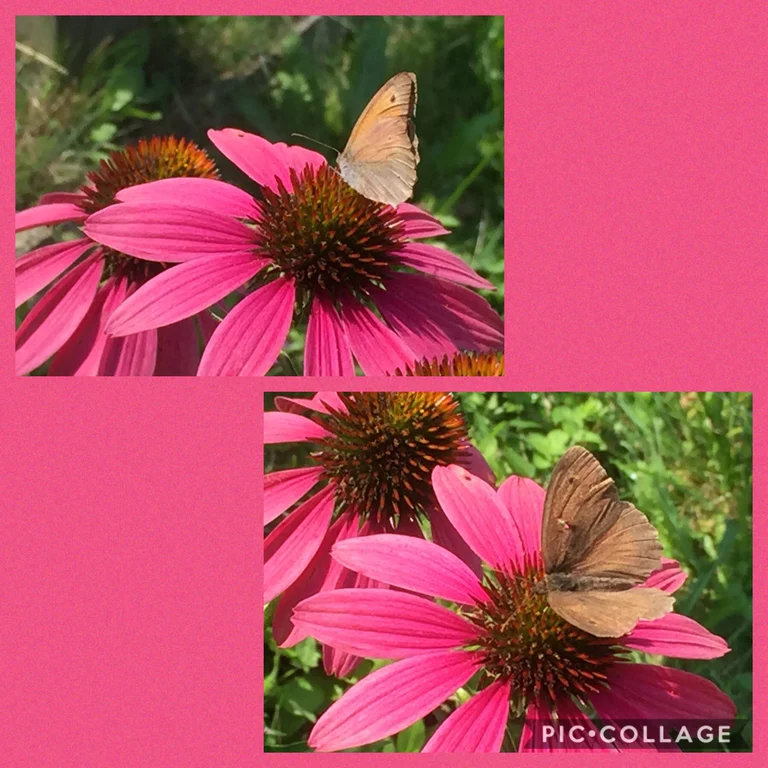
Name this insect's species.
Maniola jurtina
